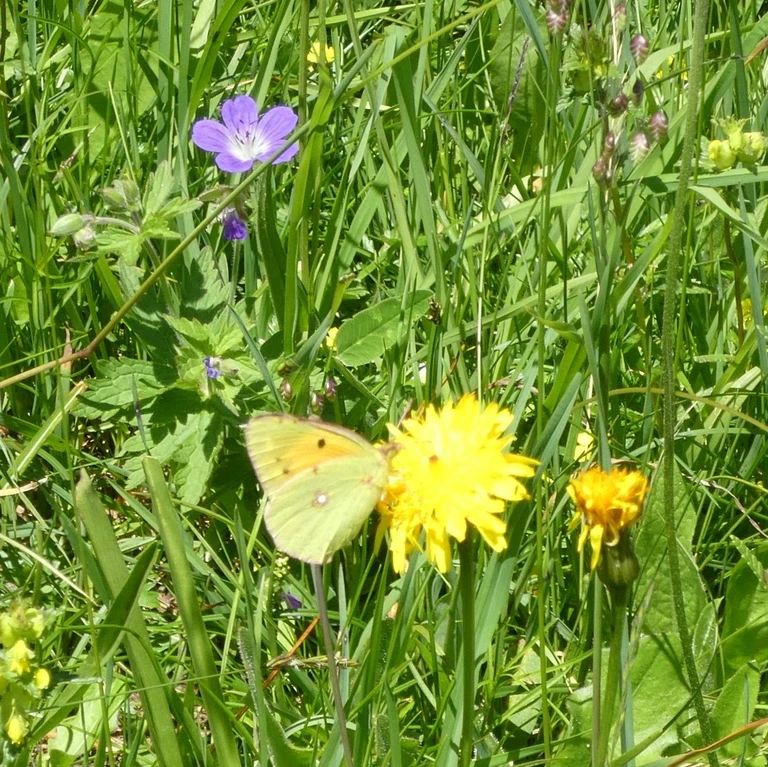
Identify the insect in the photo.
Colias croceus
